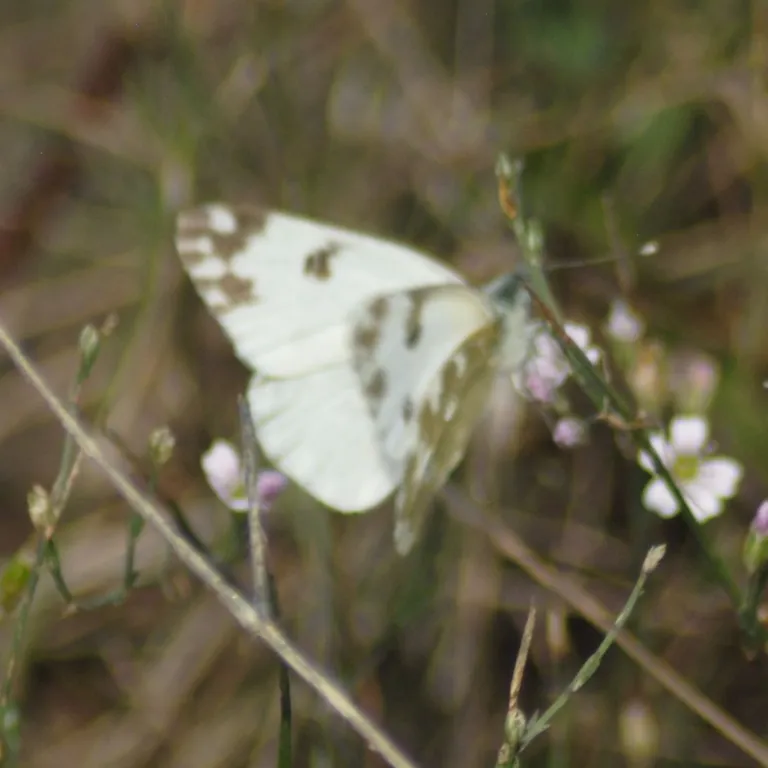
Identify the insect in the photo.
Pontia edusa
